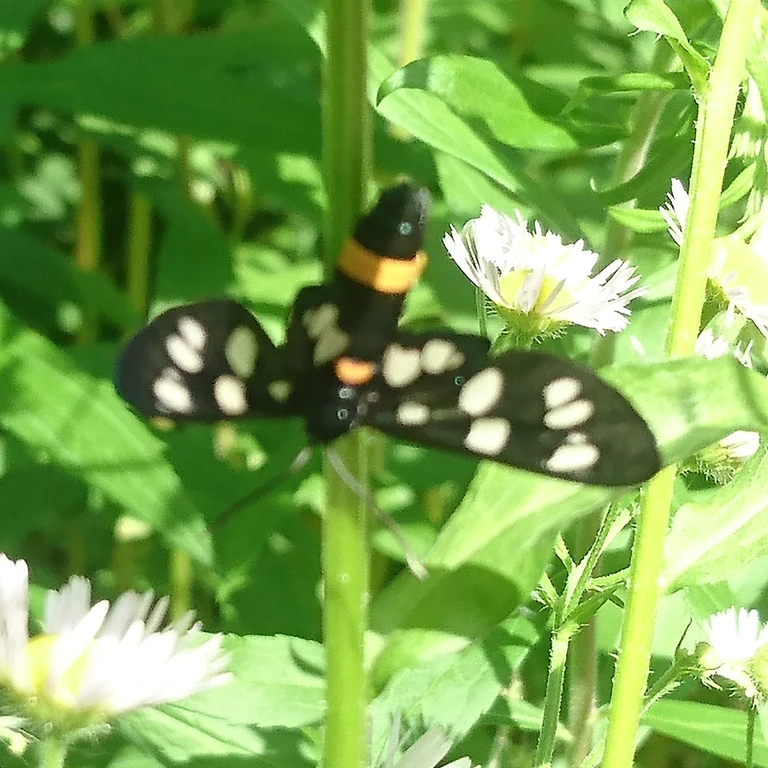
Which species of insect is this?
Amata phegea
